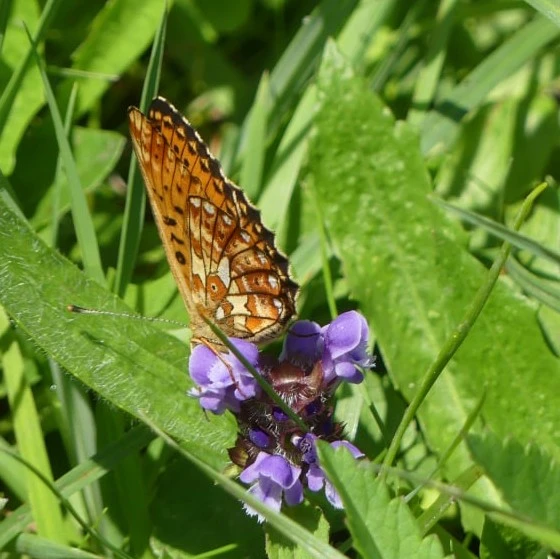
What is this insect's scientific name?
Boloria euphrosyne (also Clossiana euphrosyne)
